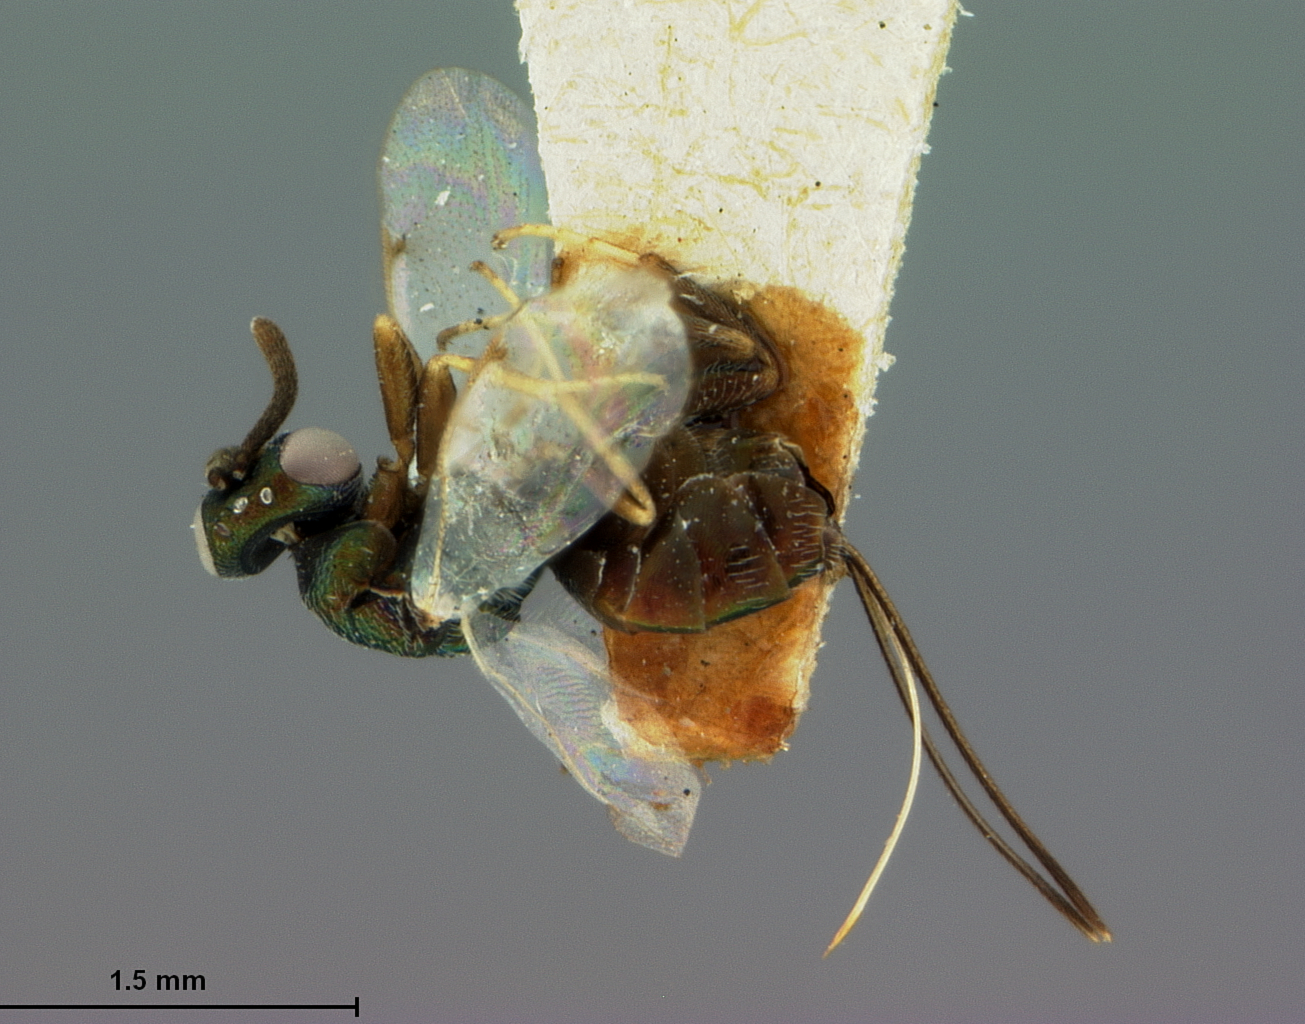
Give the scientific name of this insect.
Torymus axillaris
